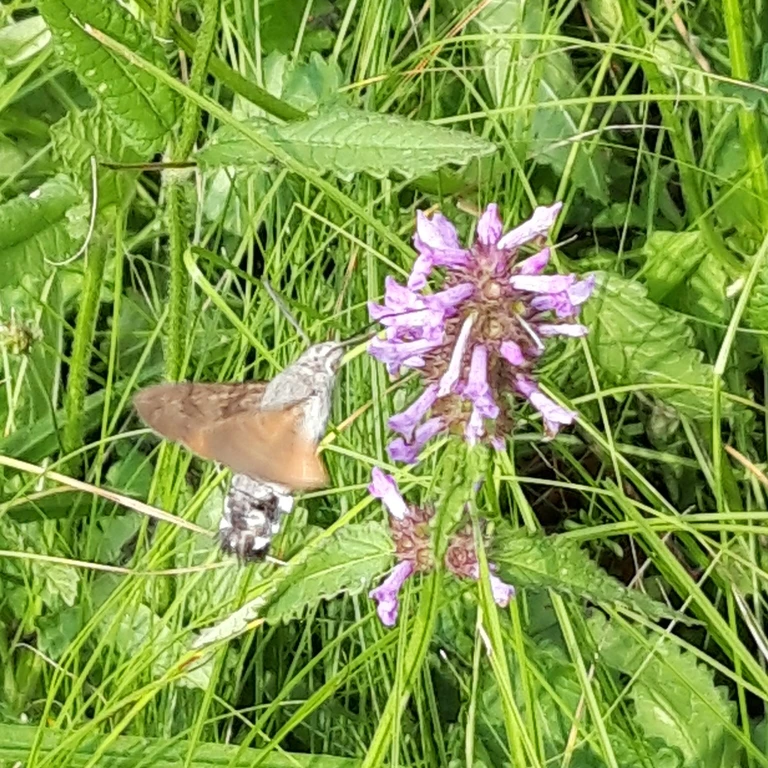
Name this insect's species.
Macroglossum stellatarum
